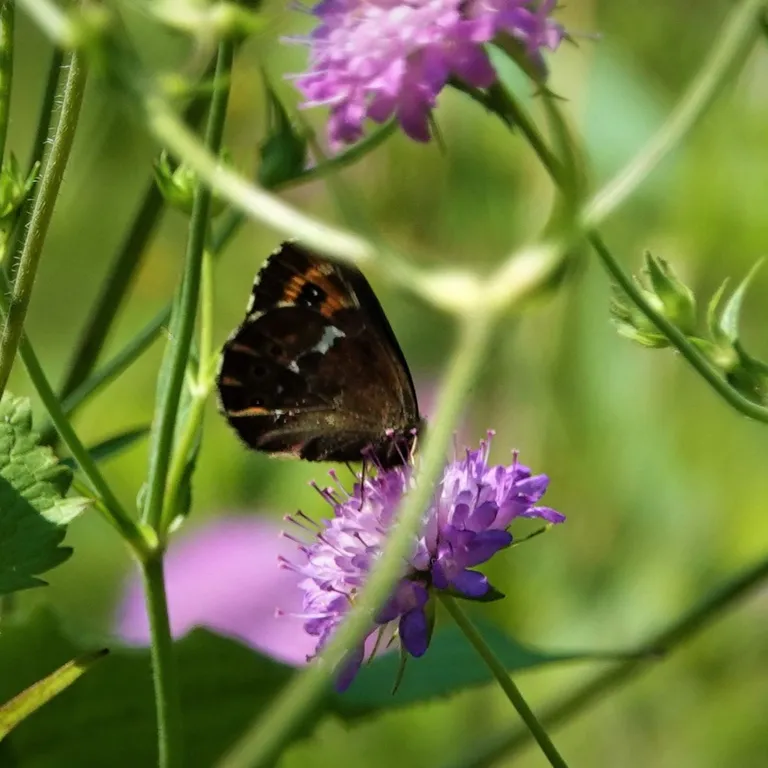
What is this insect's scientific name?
Erebia ligea
